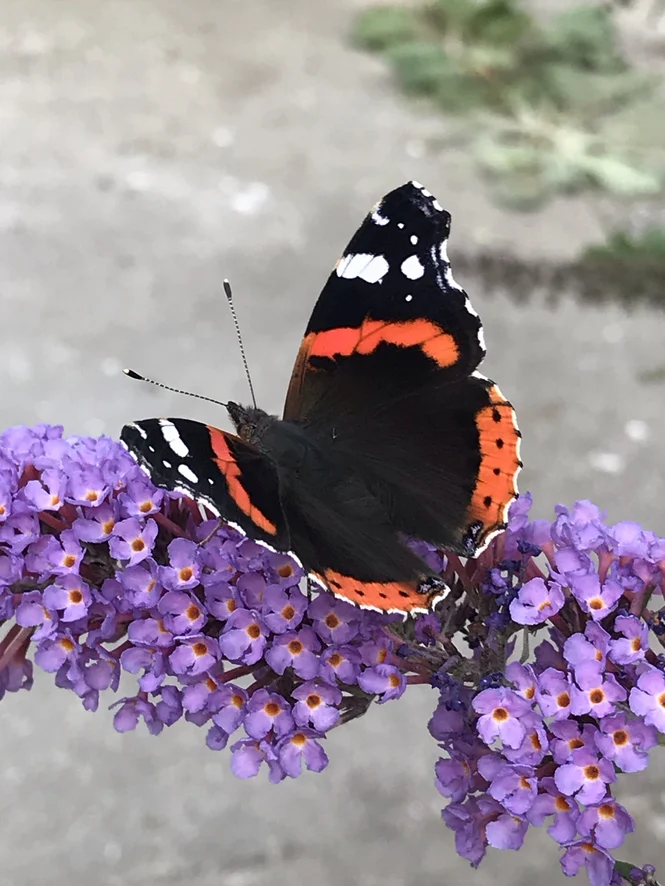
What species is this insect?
Vanessa atalanta
